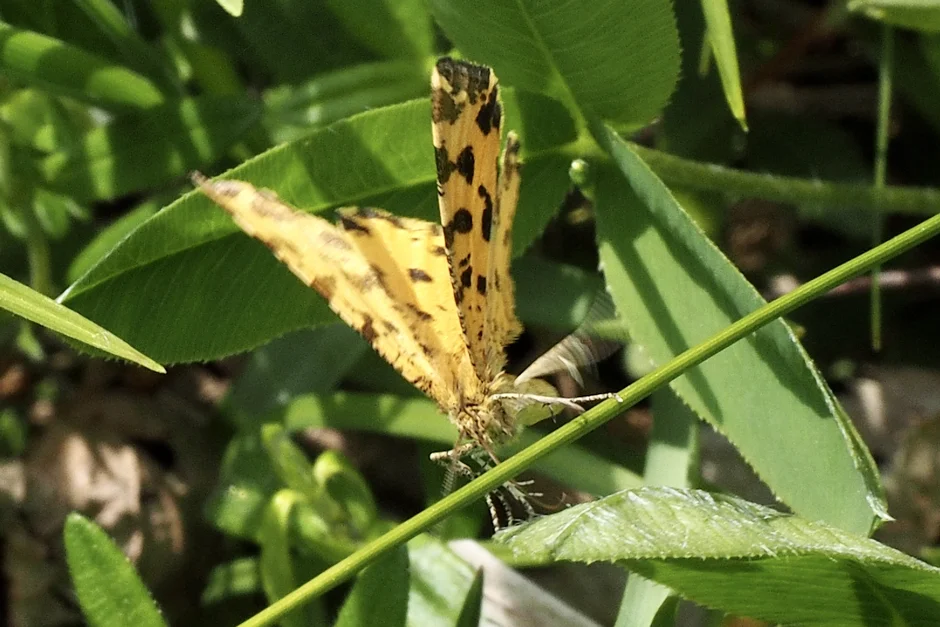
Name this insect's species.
Pseudopanthera macularia
